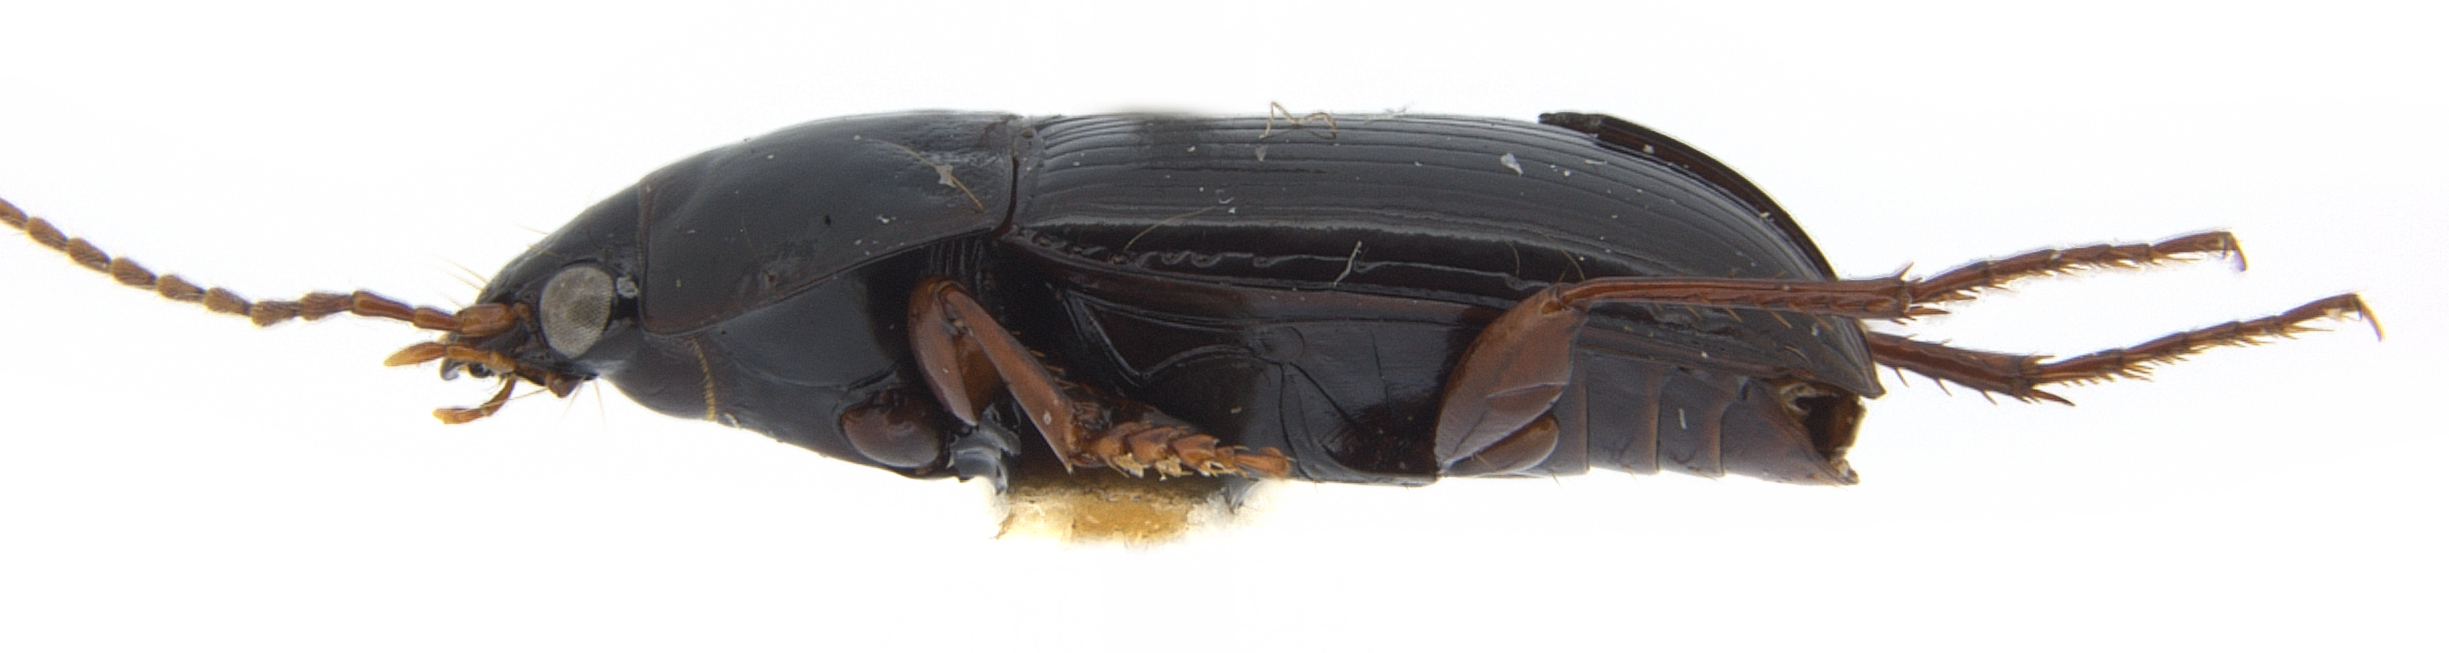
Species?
Celia sinuosa (also Amara sinuosa)
